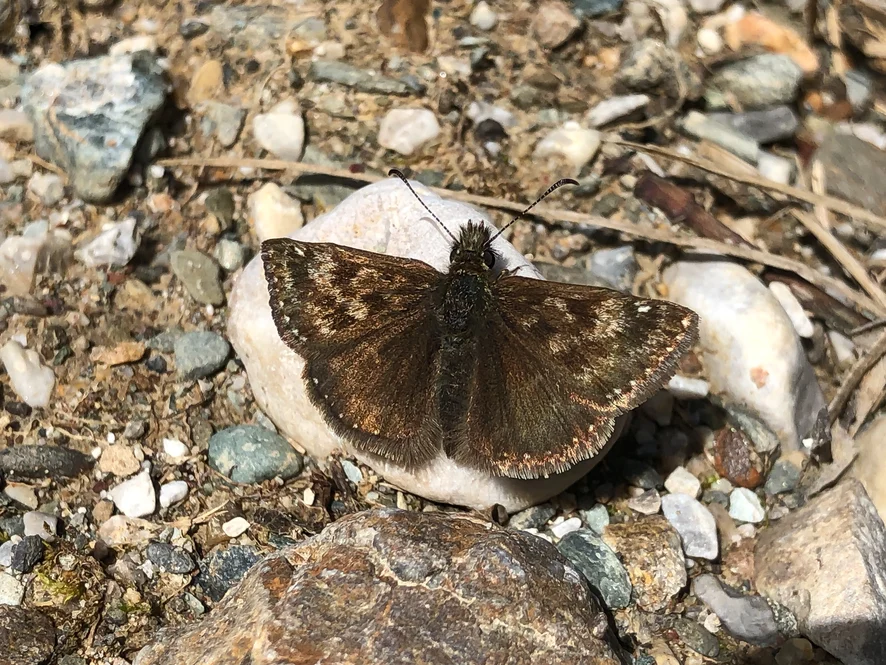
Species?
Erynnis tages
